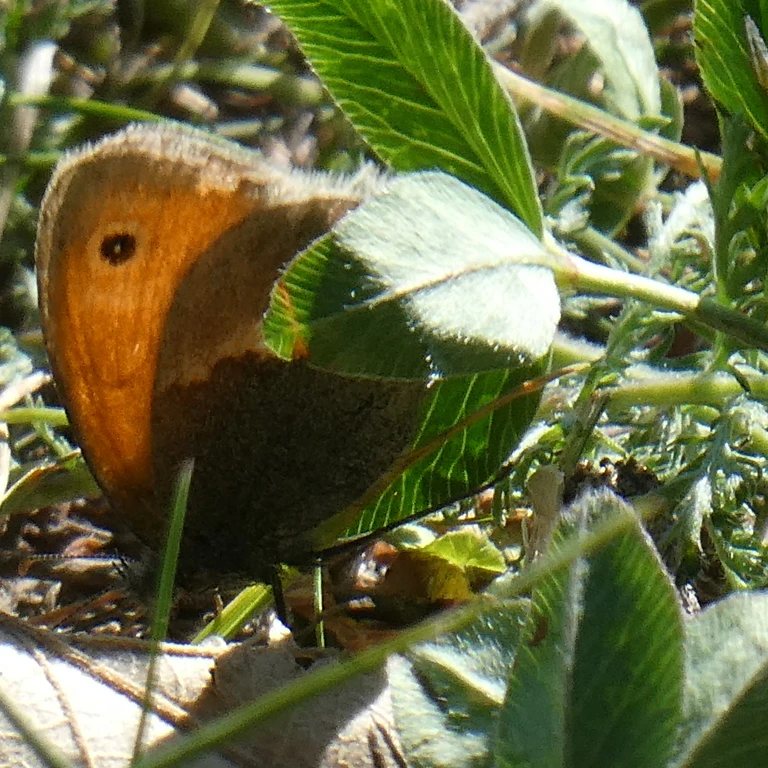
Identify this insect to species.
Maniola jurtina
